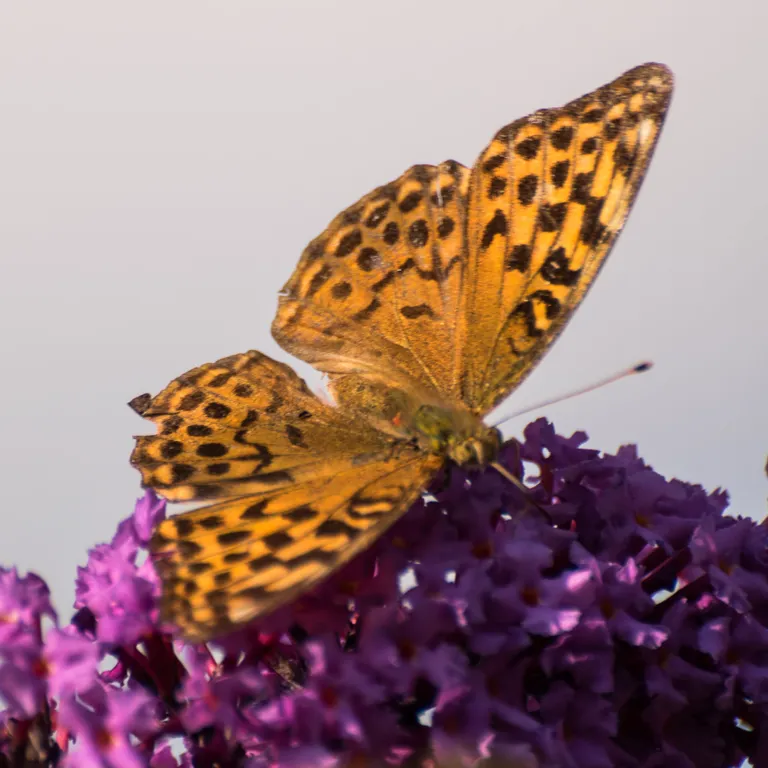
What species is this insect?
Argynnis paphia
